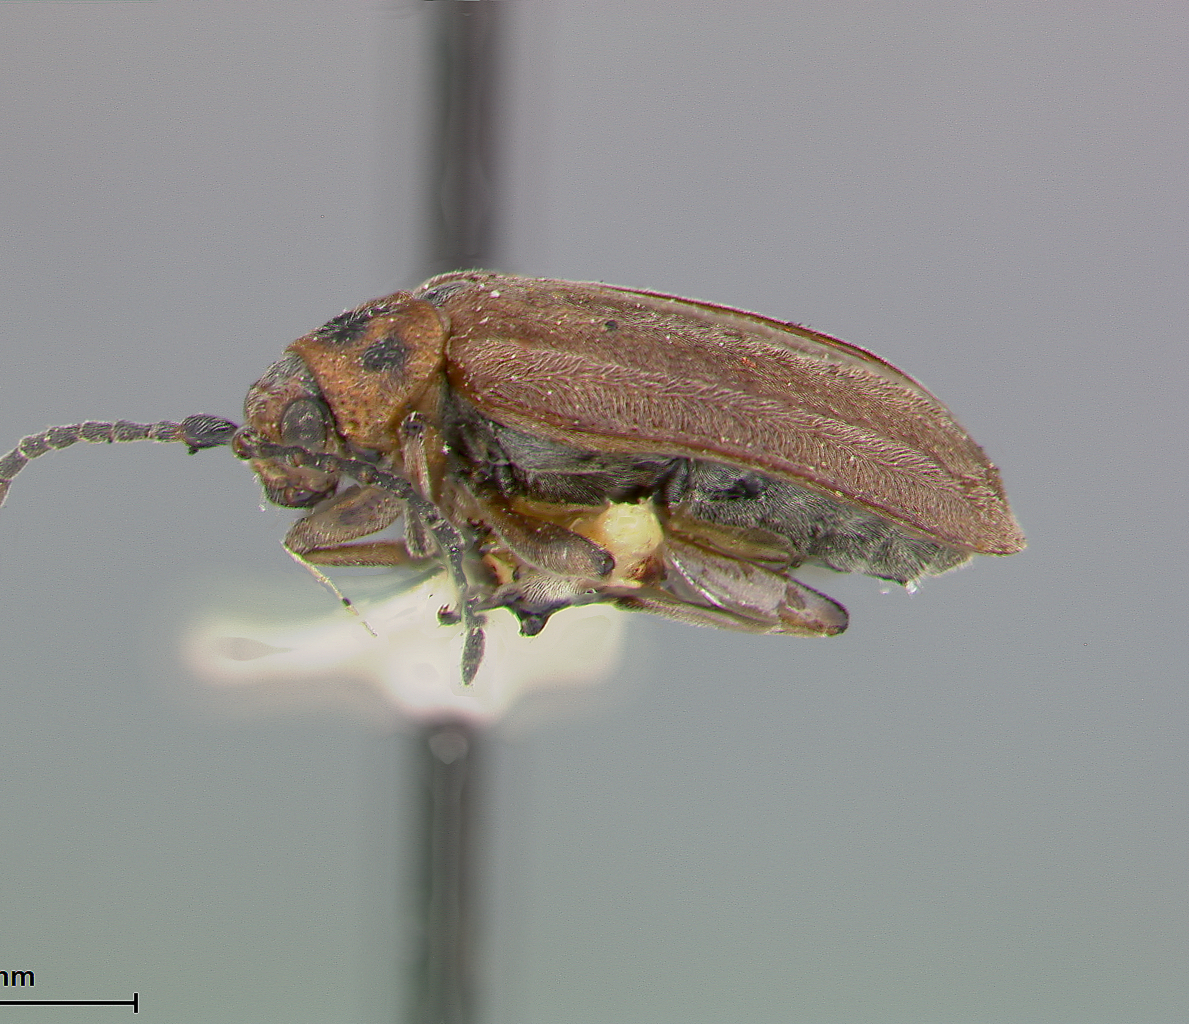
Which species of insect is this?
Galerucella spiraeophila
